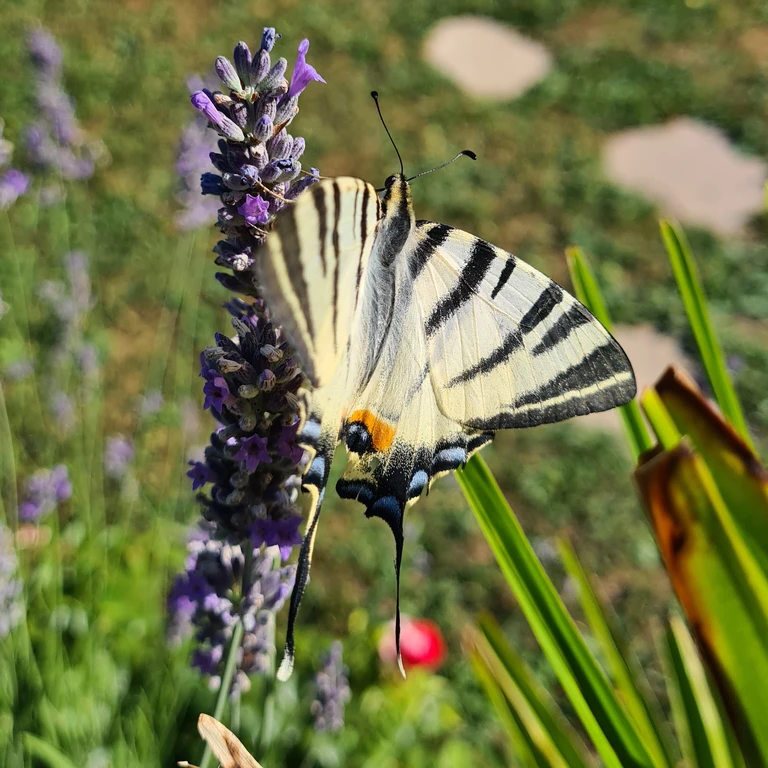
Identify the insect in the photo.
Iphiclides podalirius
